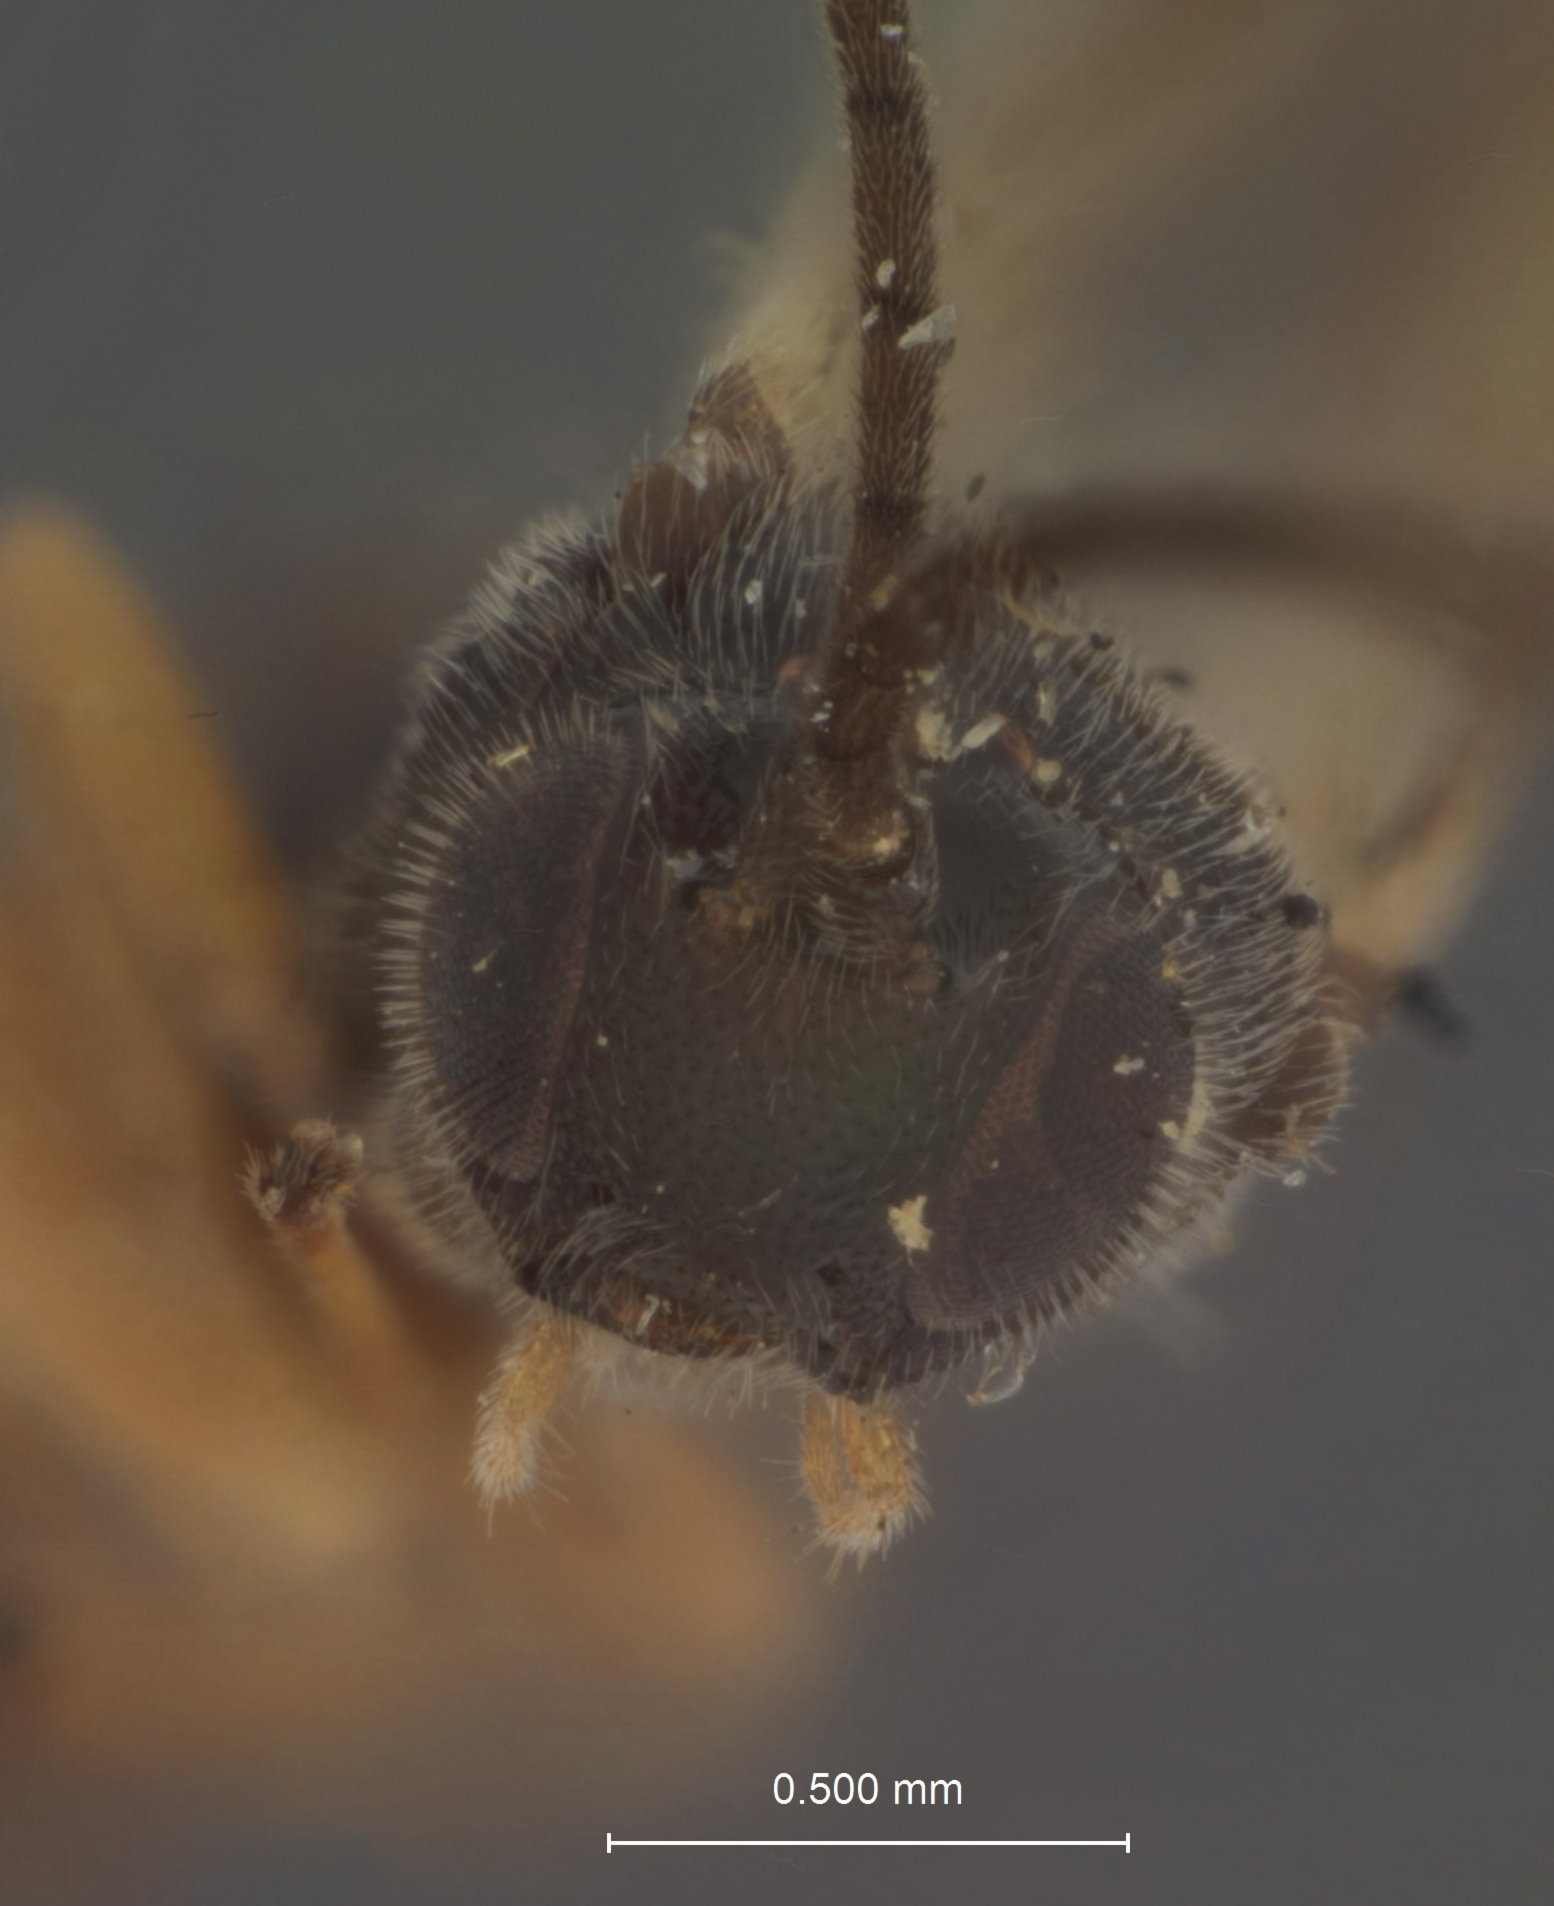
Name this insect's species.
Microgaster comptanae
